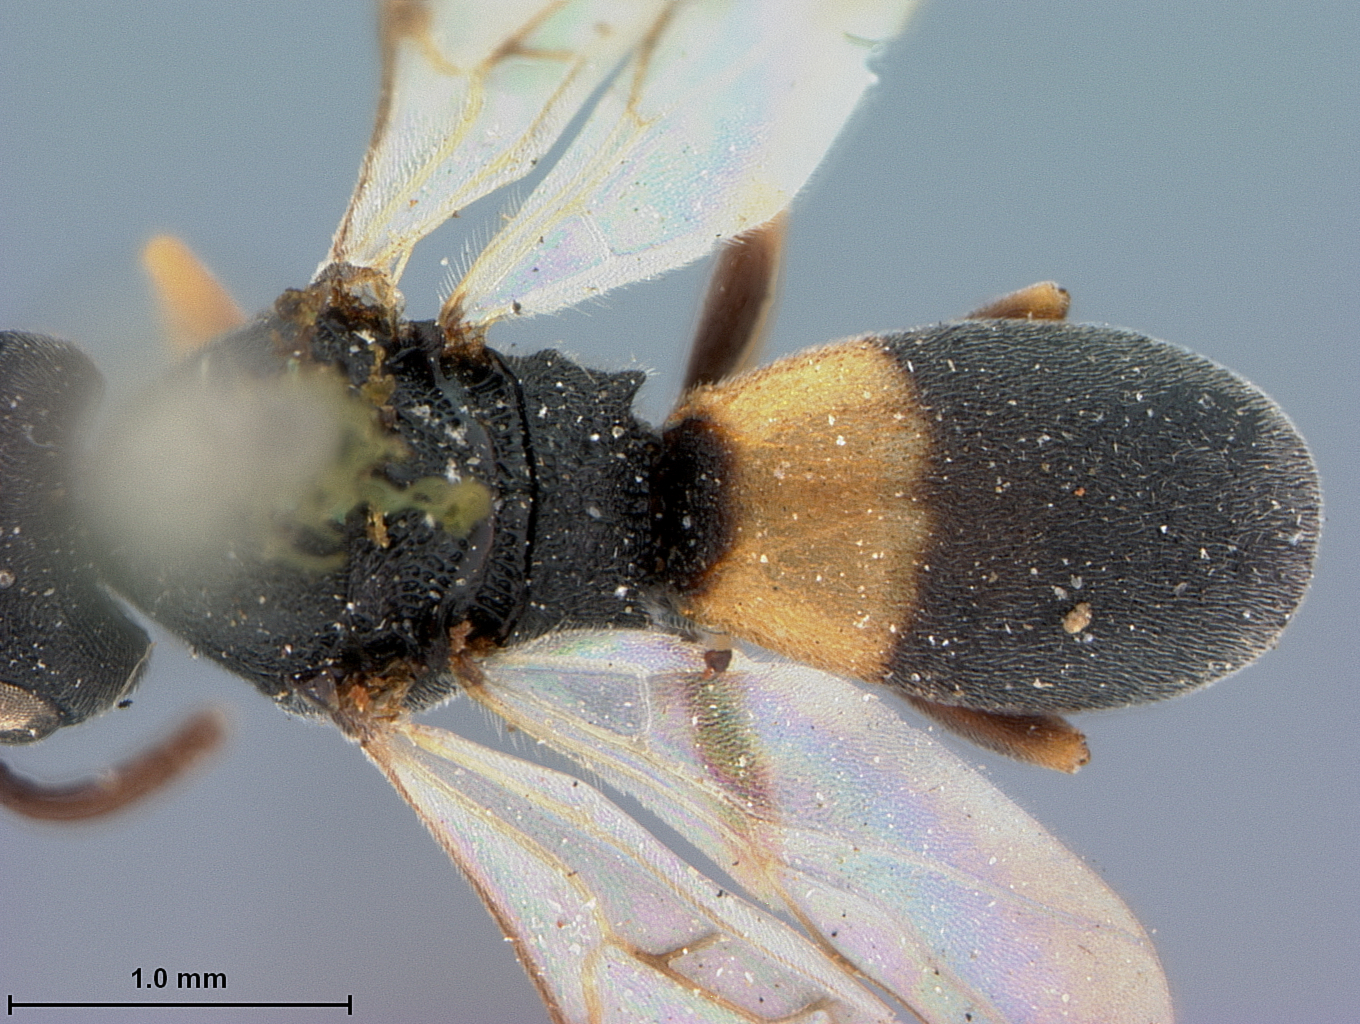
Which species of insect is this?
Chelonus electus
